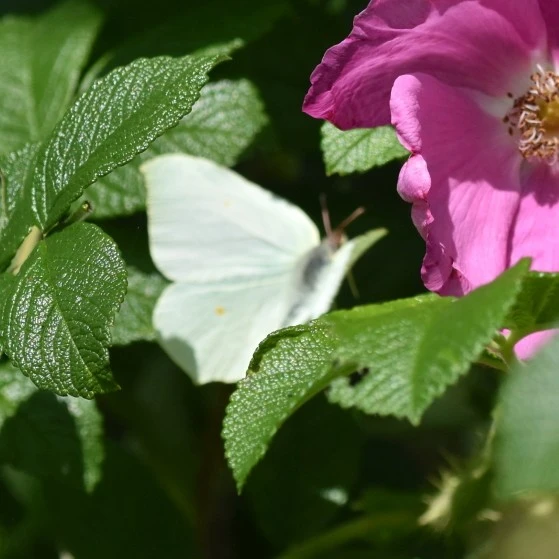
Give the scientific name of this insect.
Gonepteryx rhamni
